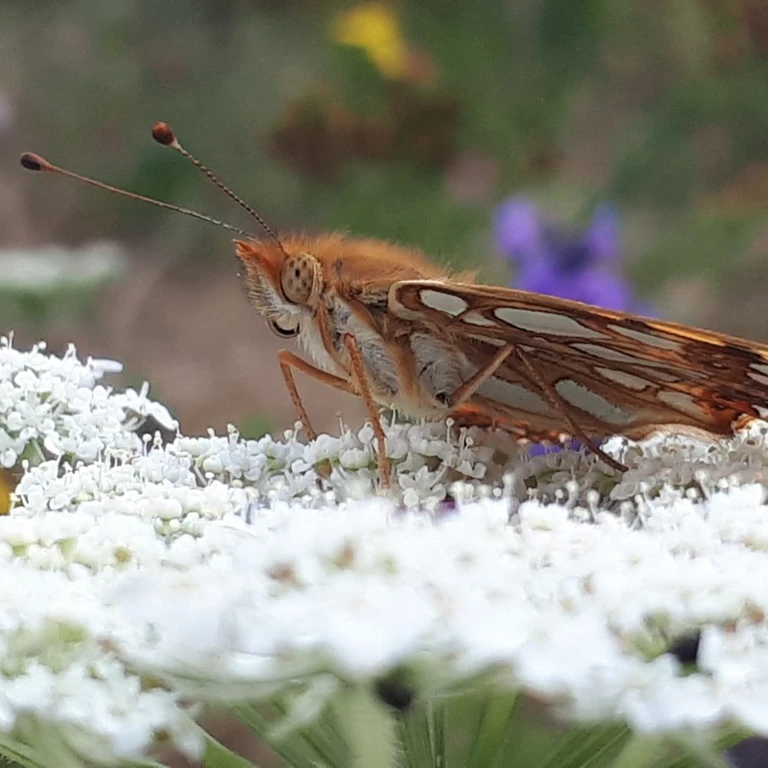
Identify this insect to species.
Issoria lathonia
